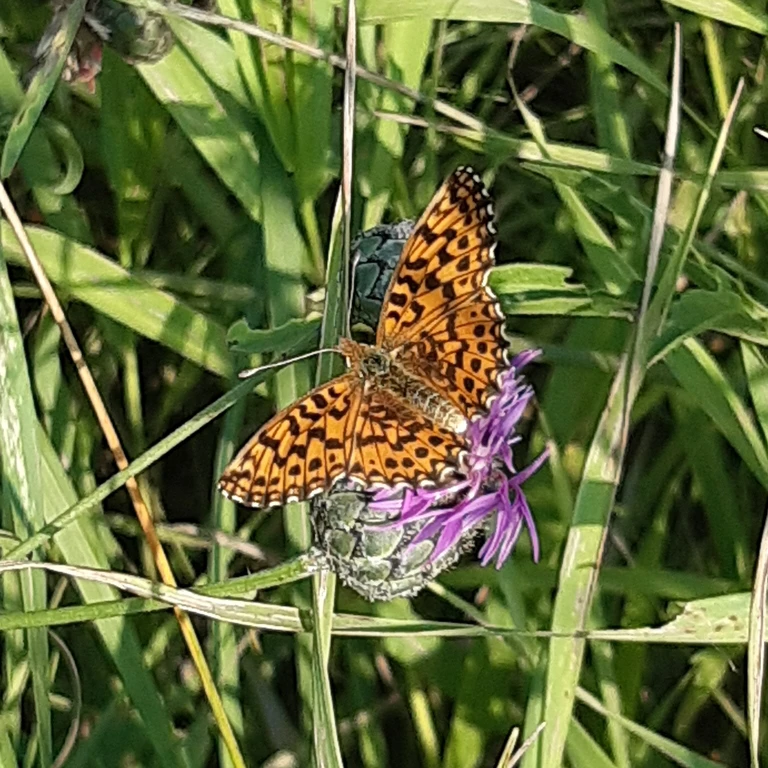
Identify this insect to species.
Boloria dia
